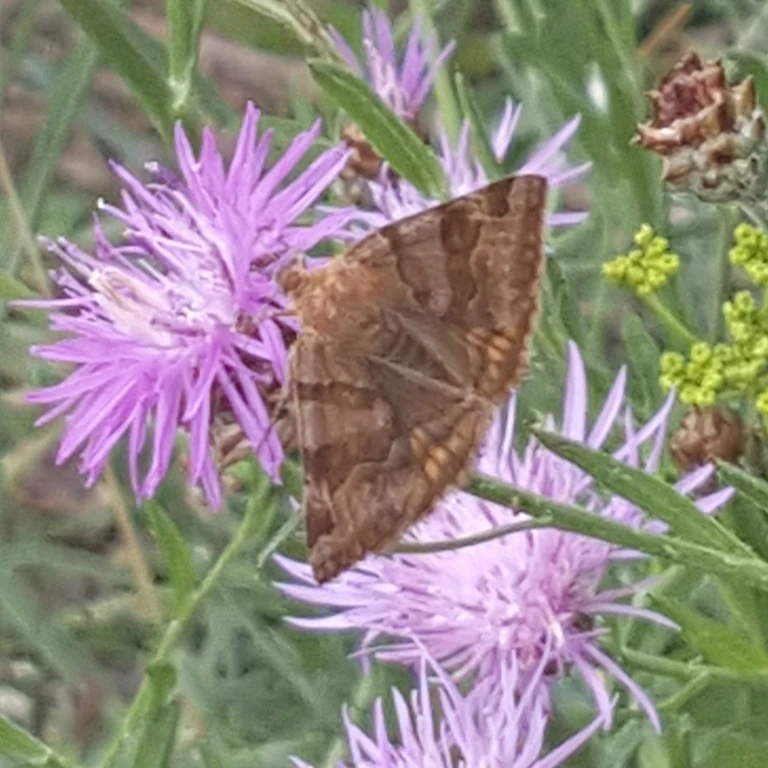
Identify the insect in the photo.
Euclidia glyphica
